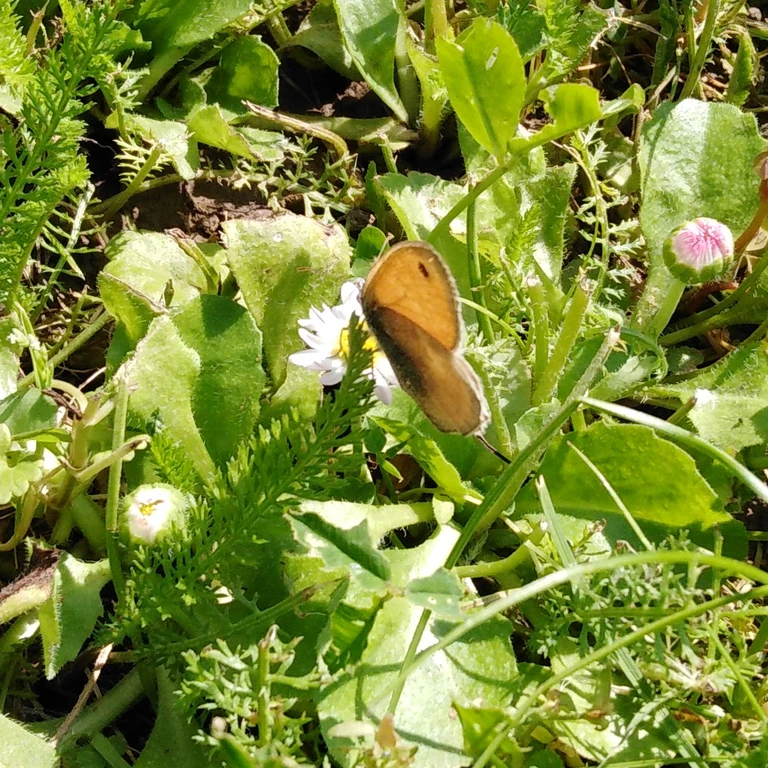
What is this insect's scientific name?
Coenonympha pamphilus
